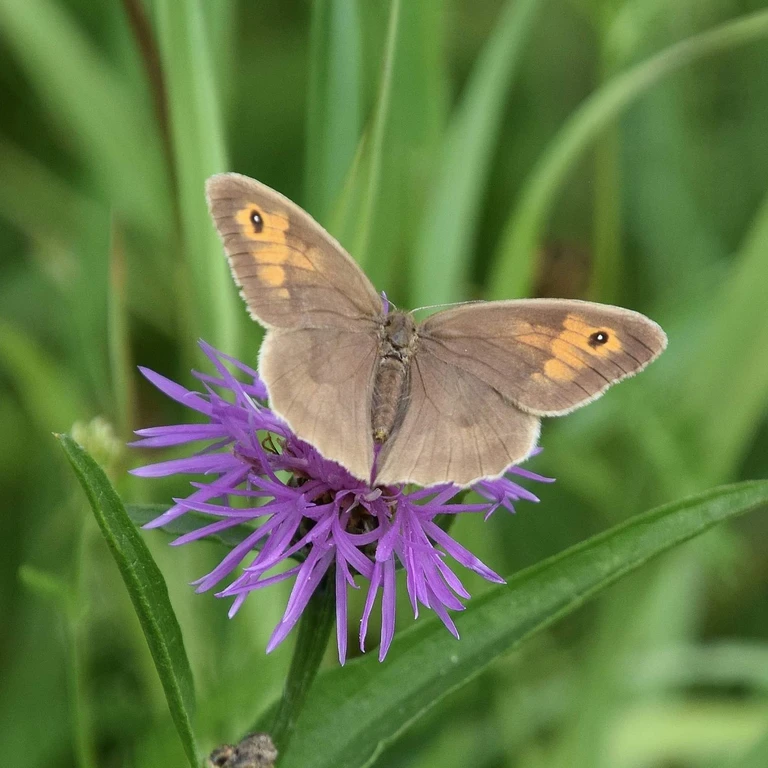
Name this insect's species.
Maniola jurtina
